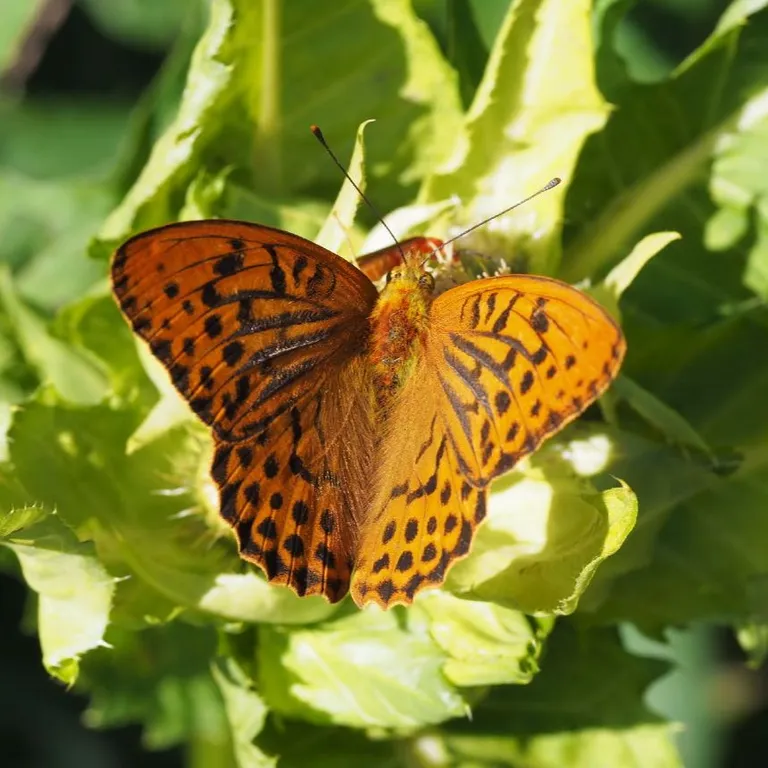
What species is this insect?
Argynnis paphia
